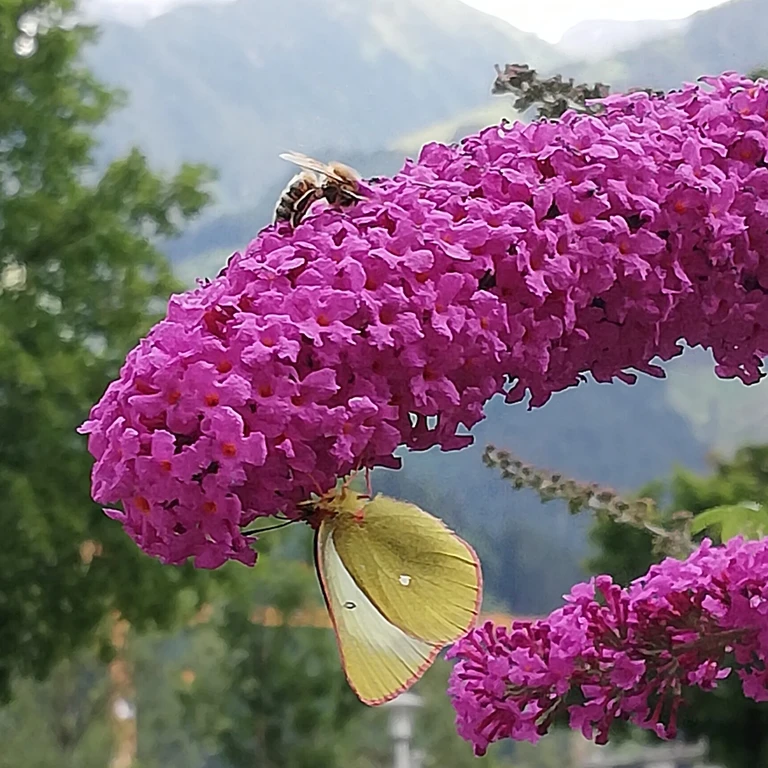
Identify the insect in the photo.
Colias palaeno
